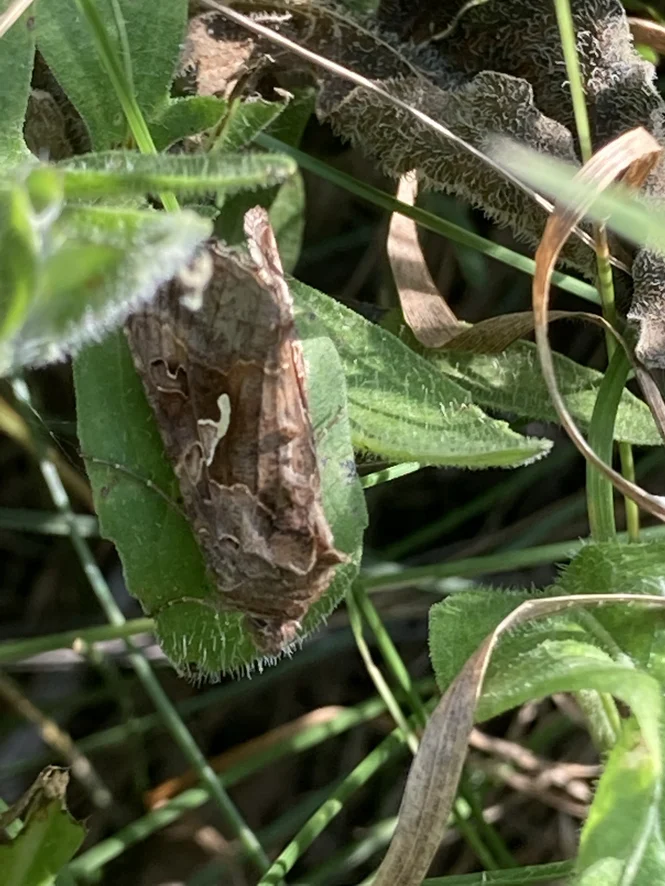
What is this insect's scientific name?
Autographa gamma
